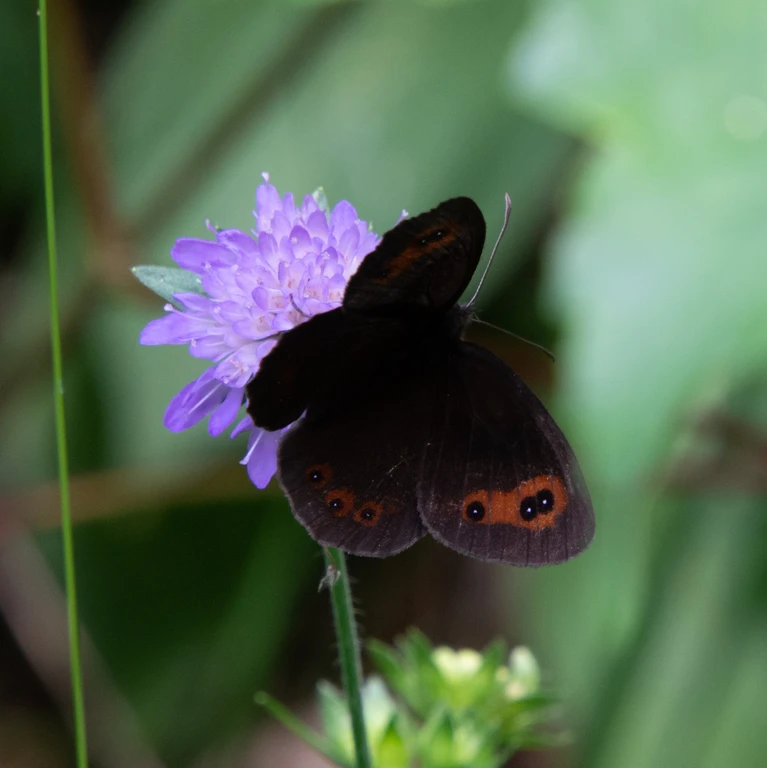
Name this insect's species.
Erebia aethiops
